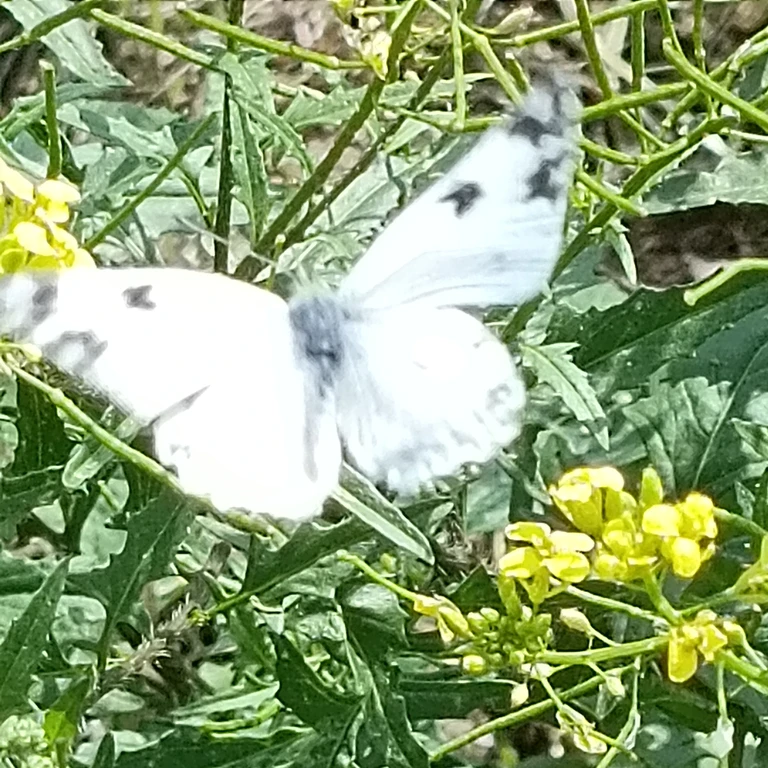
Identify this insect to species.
Pontia edusa
